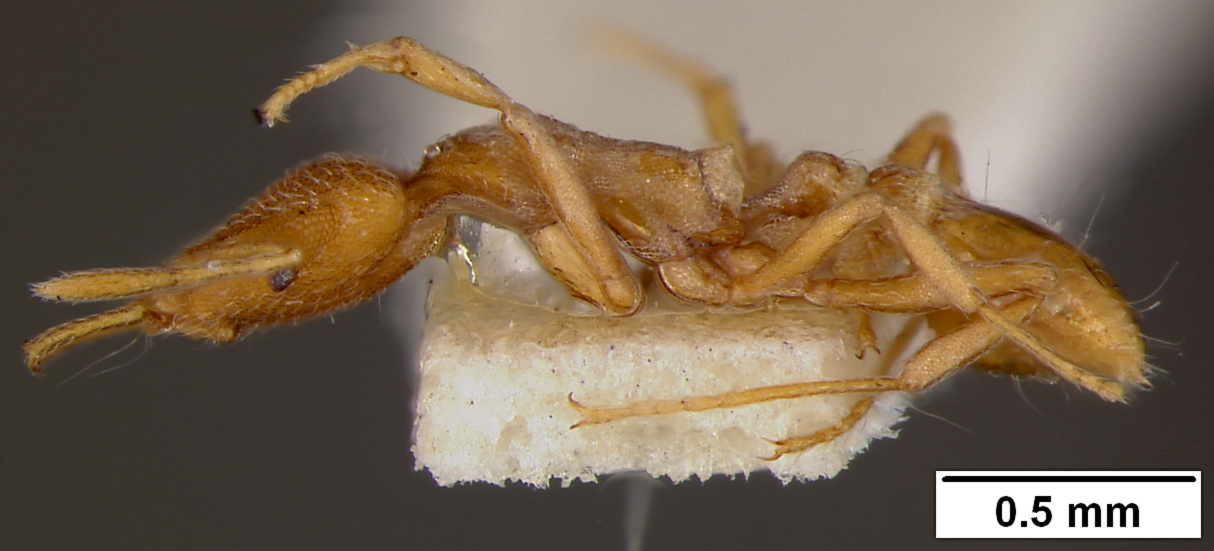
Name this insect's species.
Strumigenys phytibia
